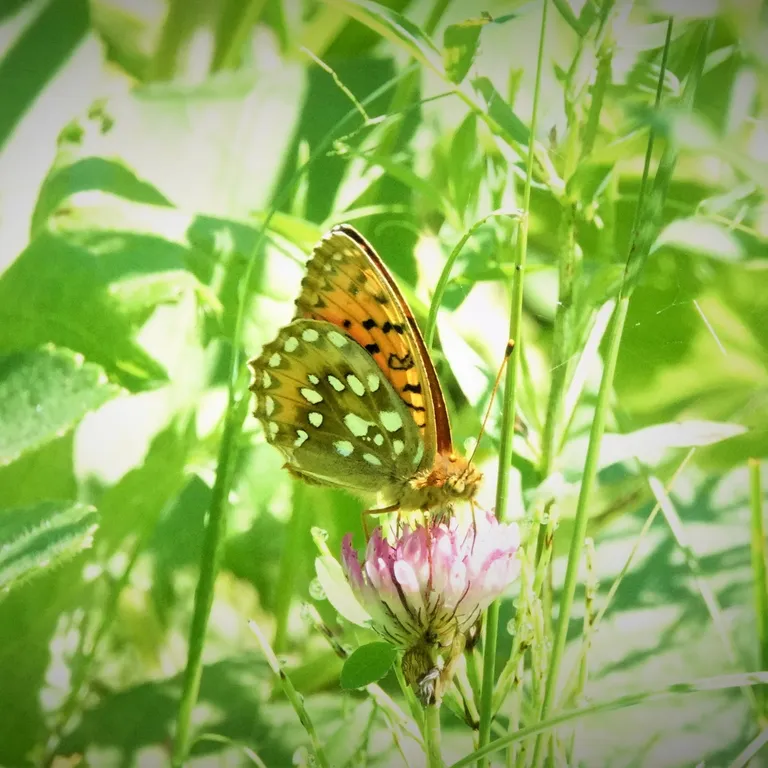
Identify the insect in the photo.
Speyeria aglaja
